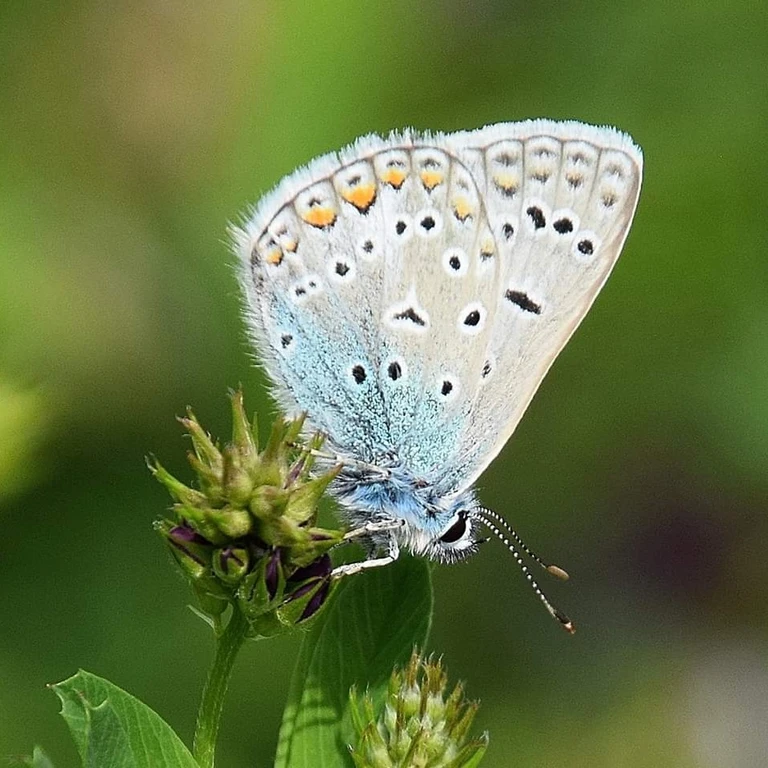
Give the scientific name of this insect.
Polyommatus icarus
